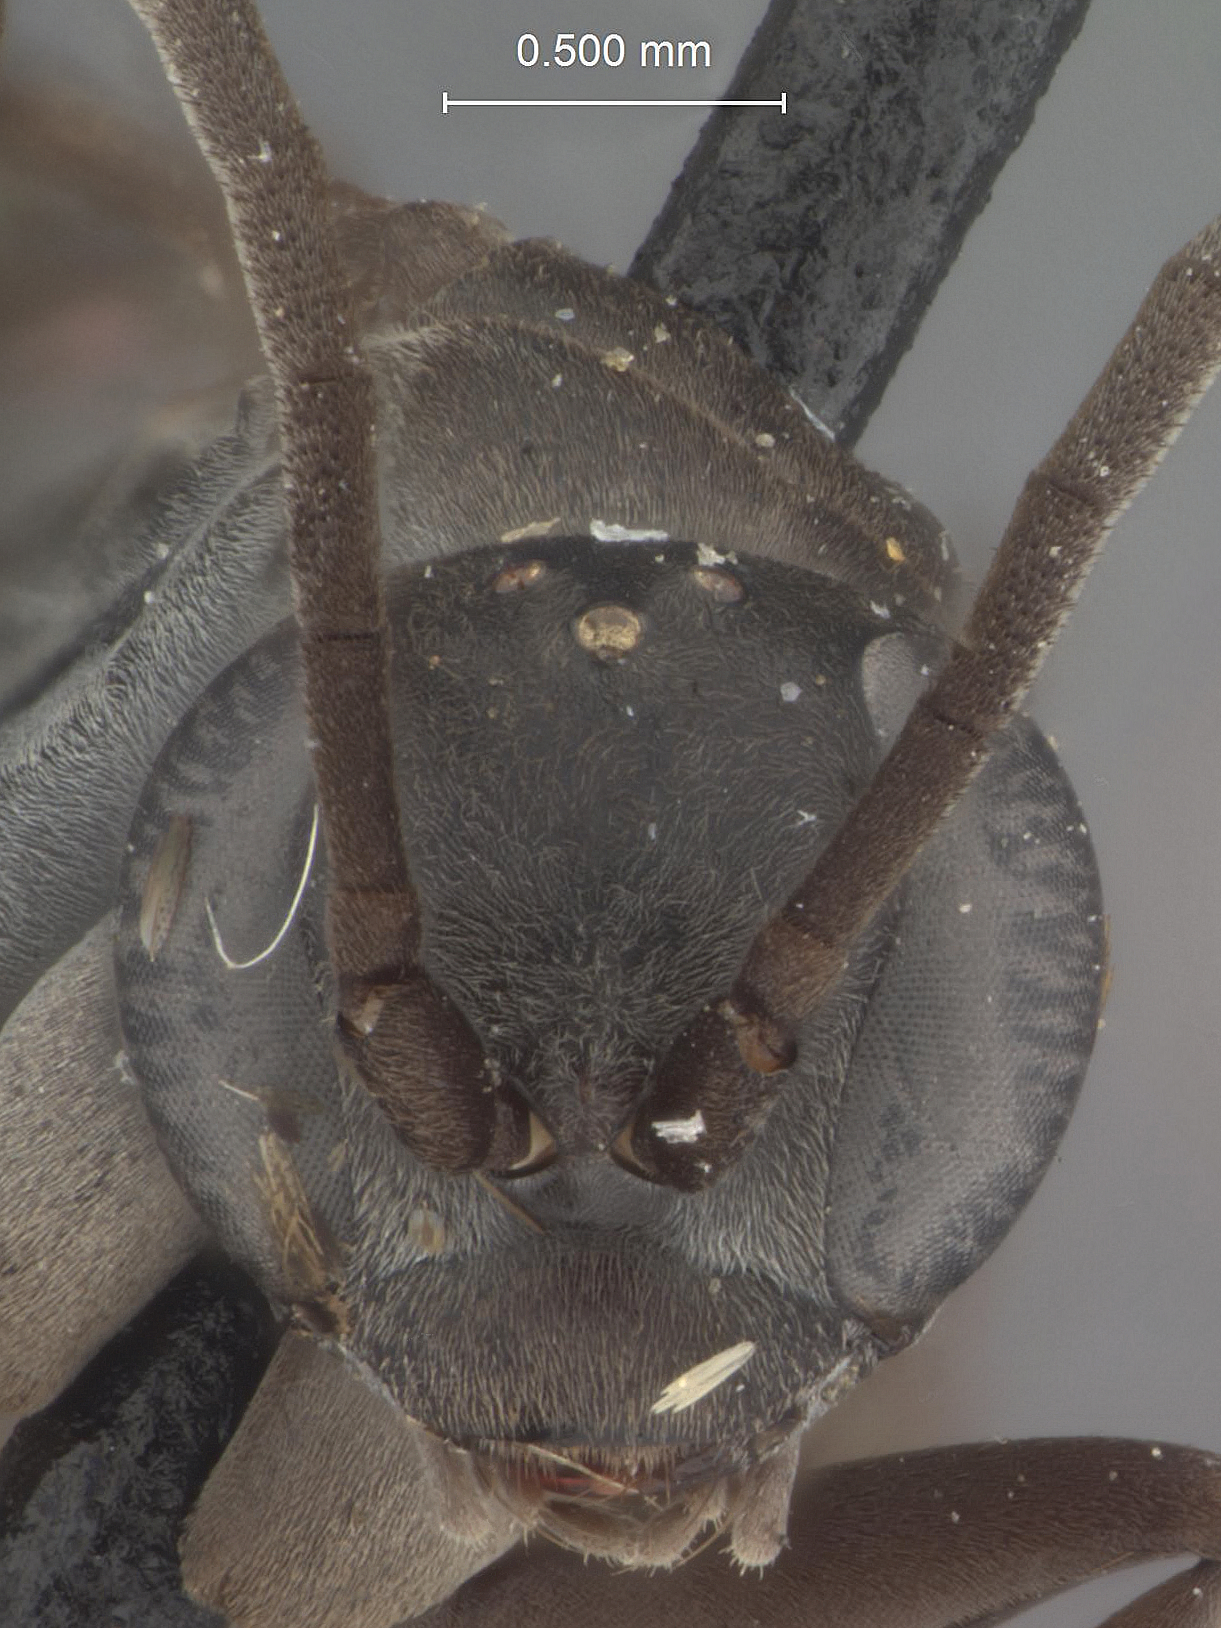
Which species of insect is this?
Anoplius percitus
